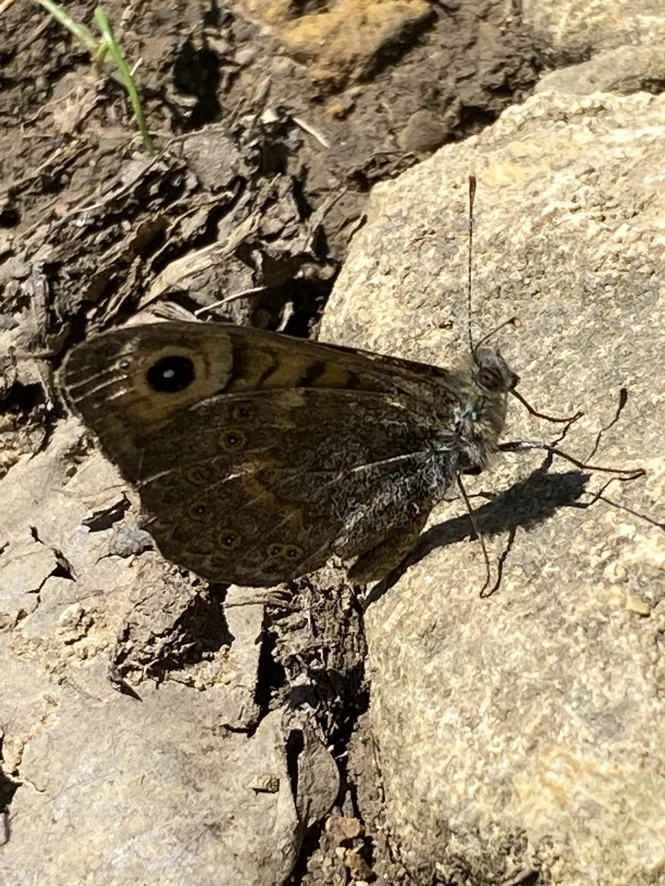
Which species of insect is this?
Lasiommata megera (also Pararge megera)
